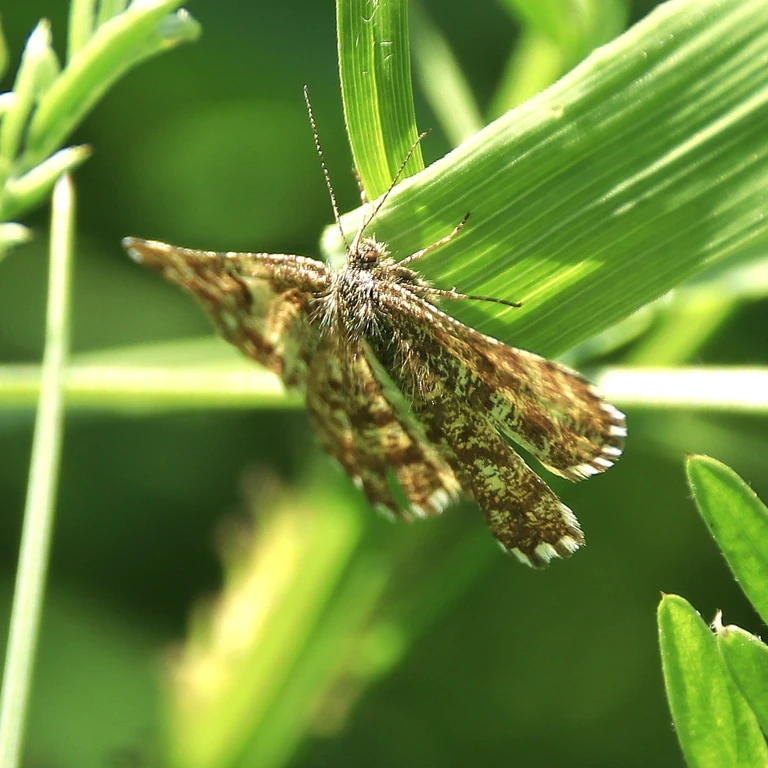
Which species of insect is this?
Ematurga atomaria
